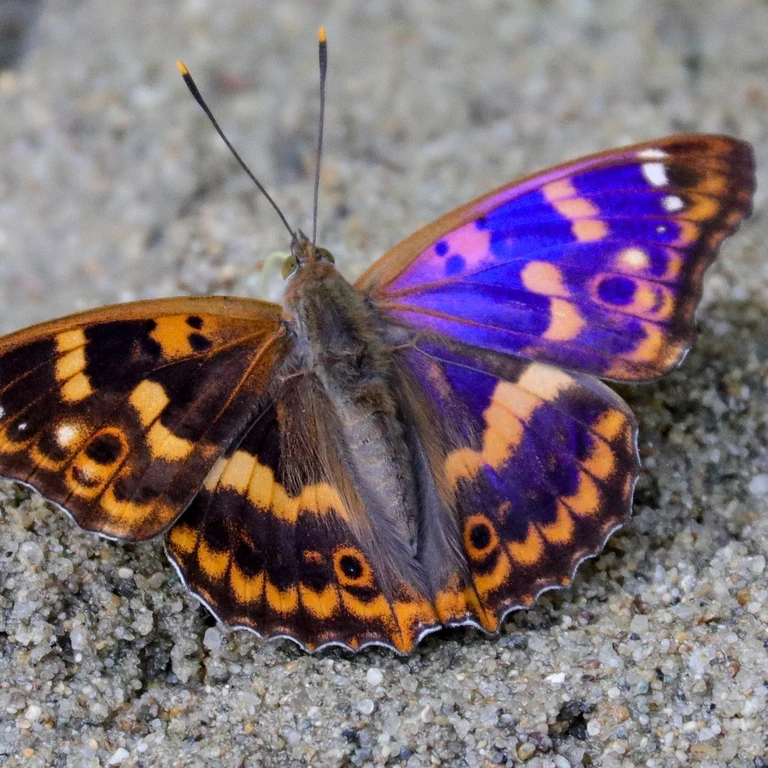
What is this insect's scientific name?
Apatura ilia
